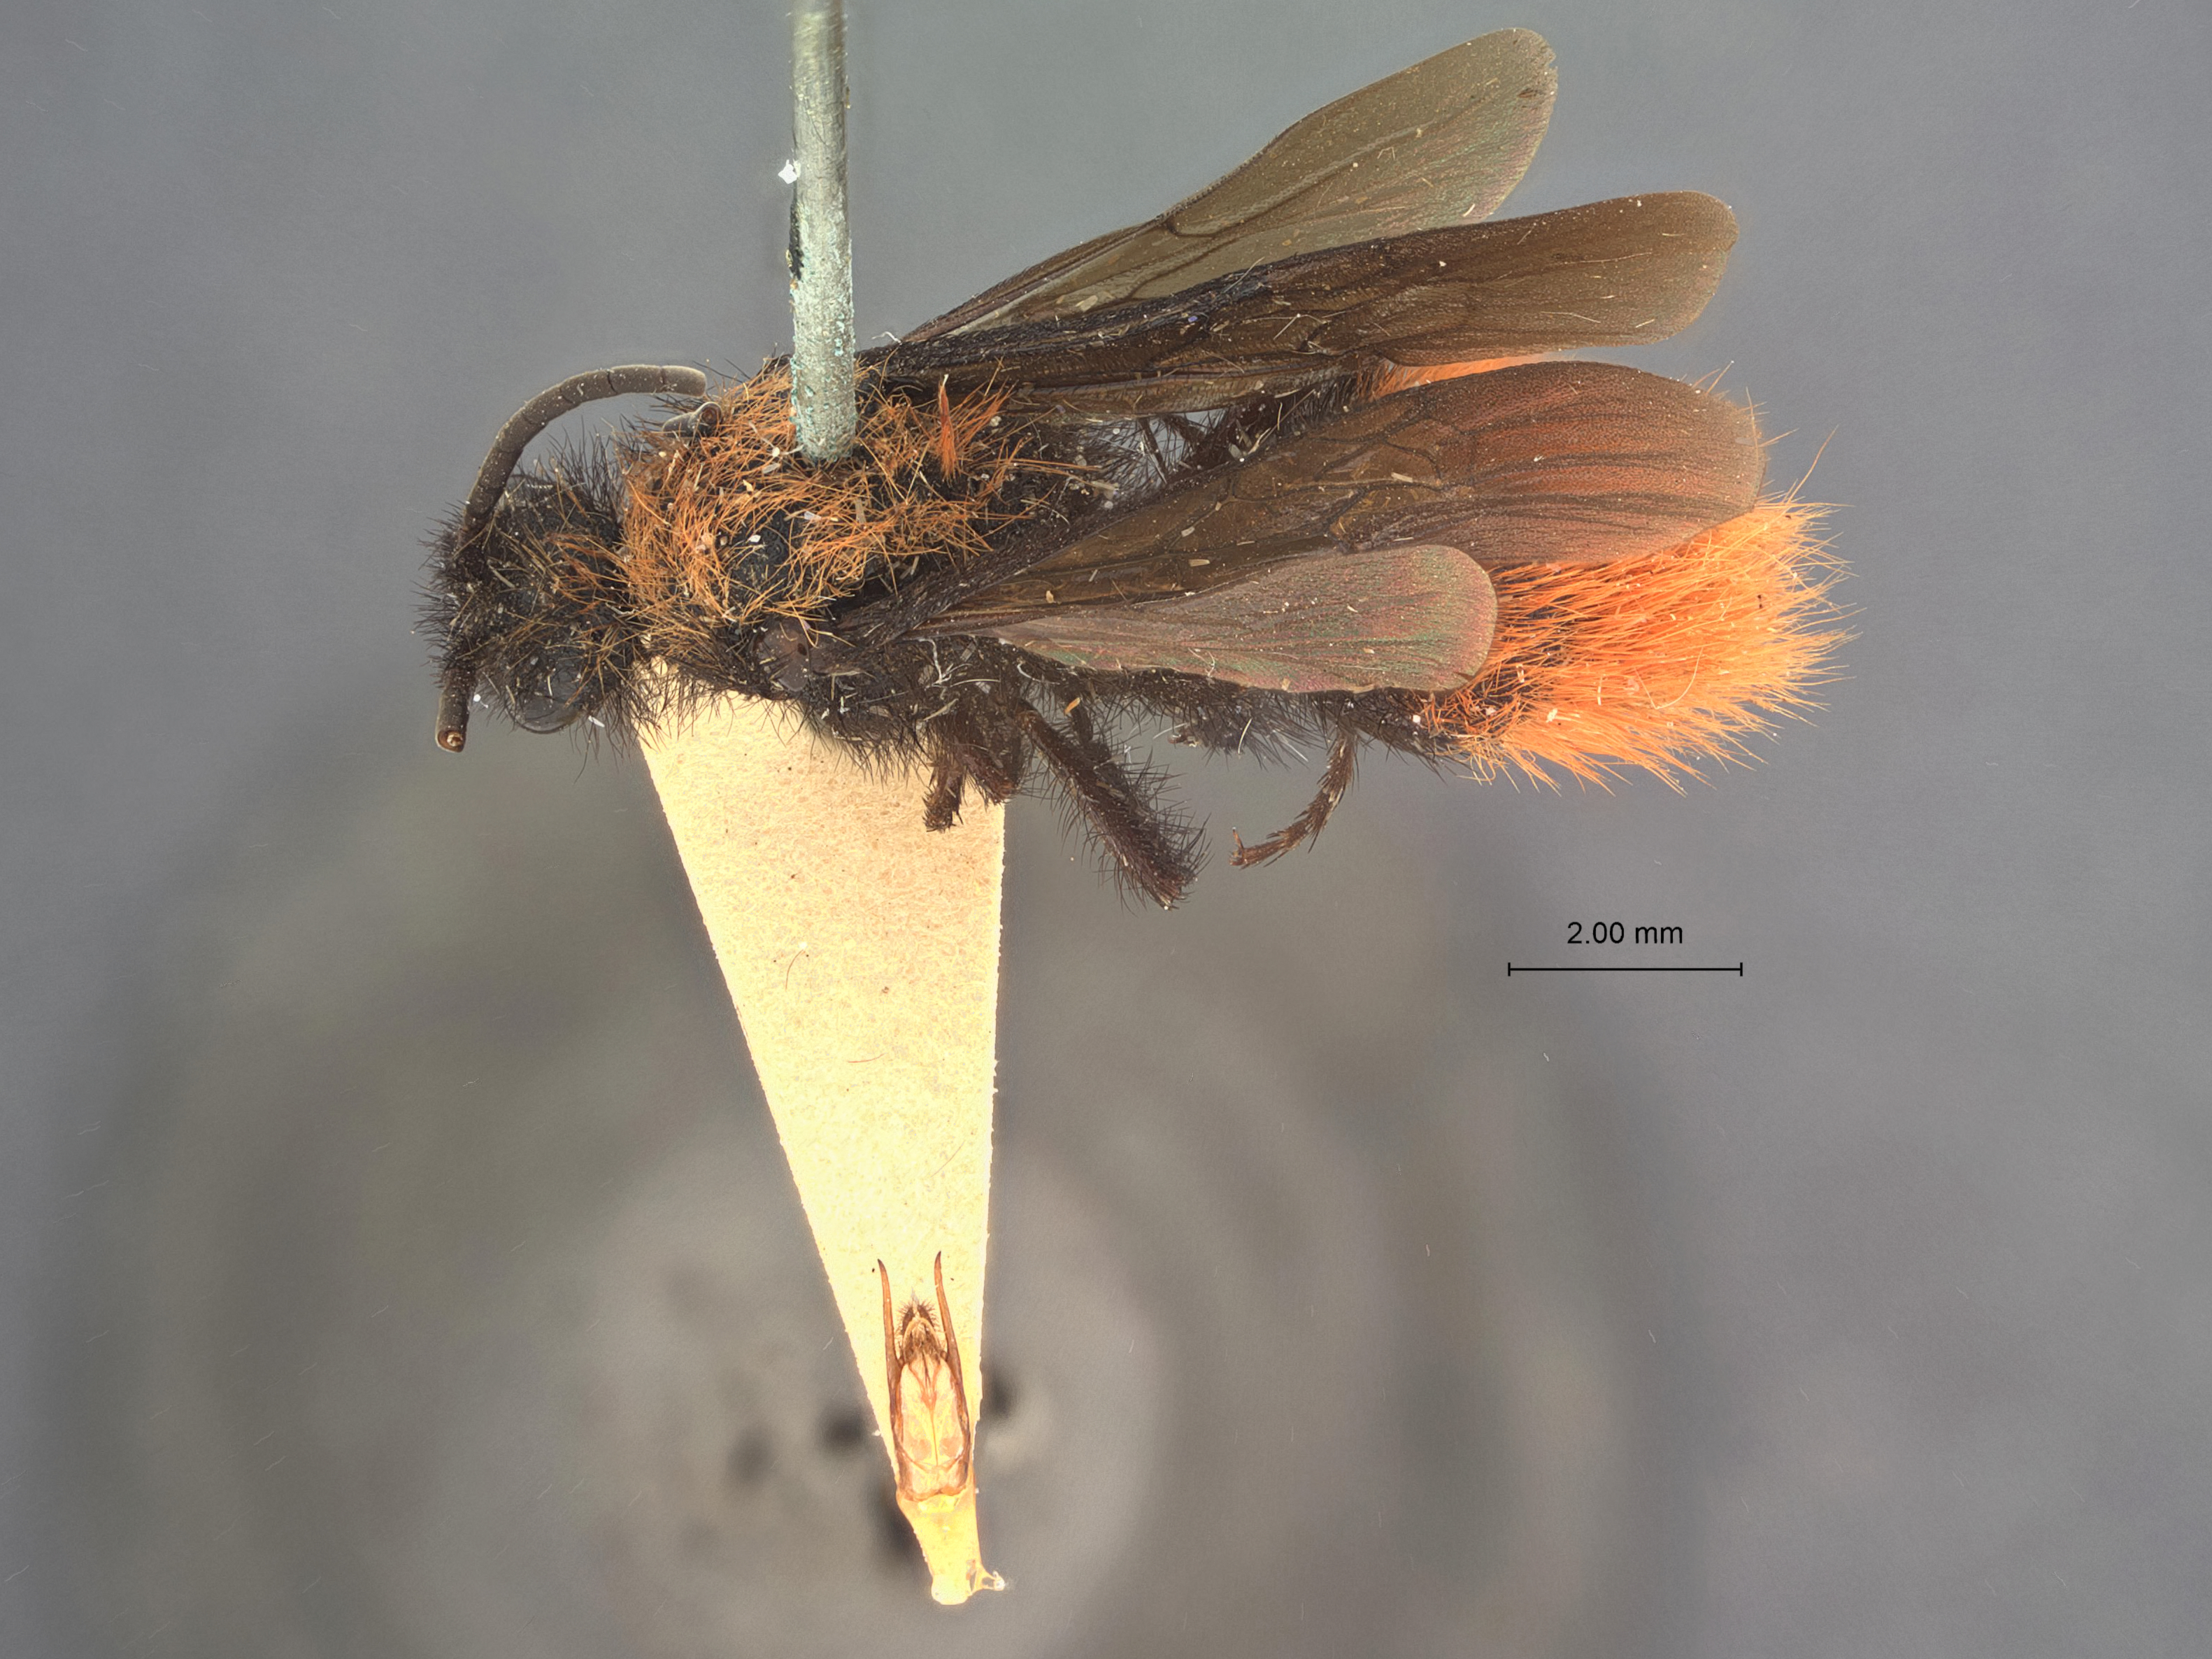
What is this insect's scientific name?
Dasymutilla phaon
